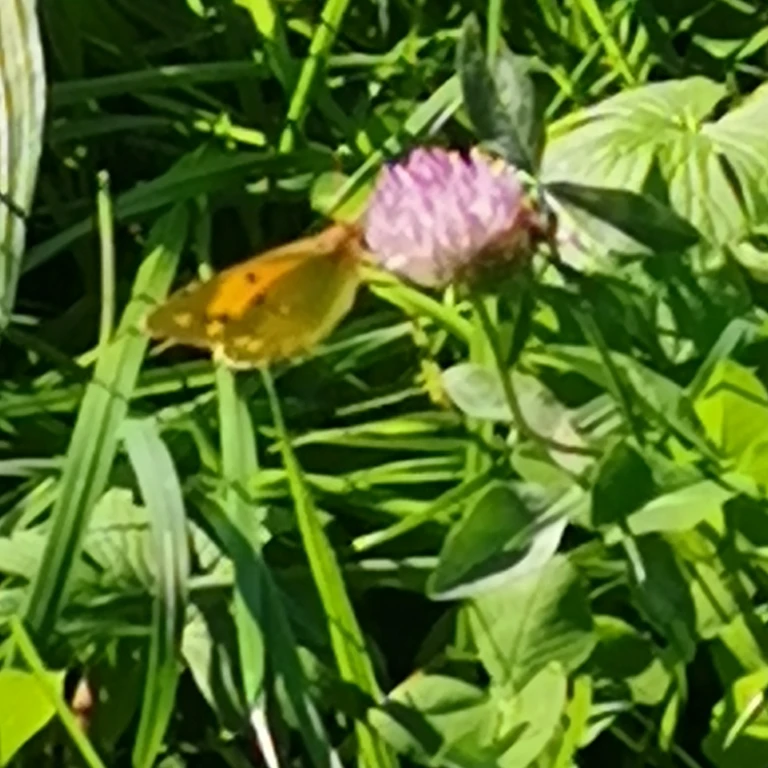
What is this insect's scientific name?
Colias croceus
